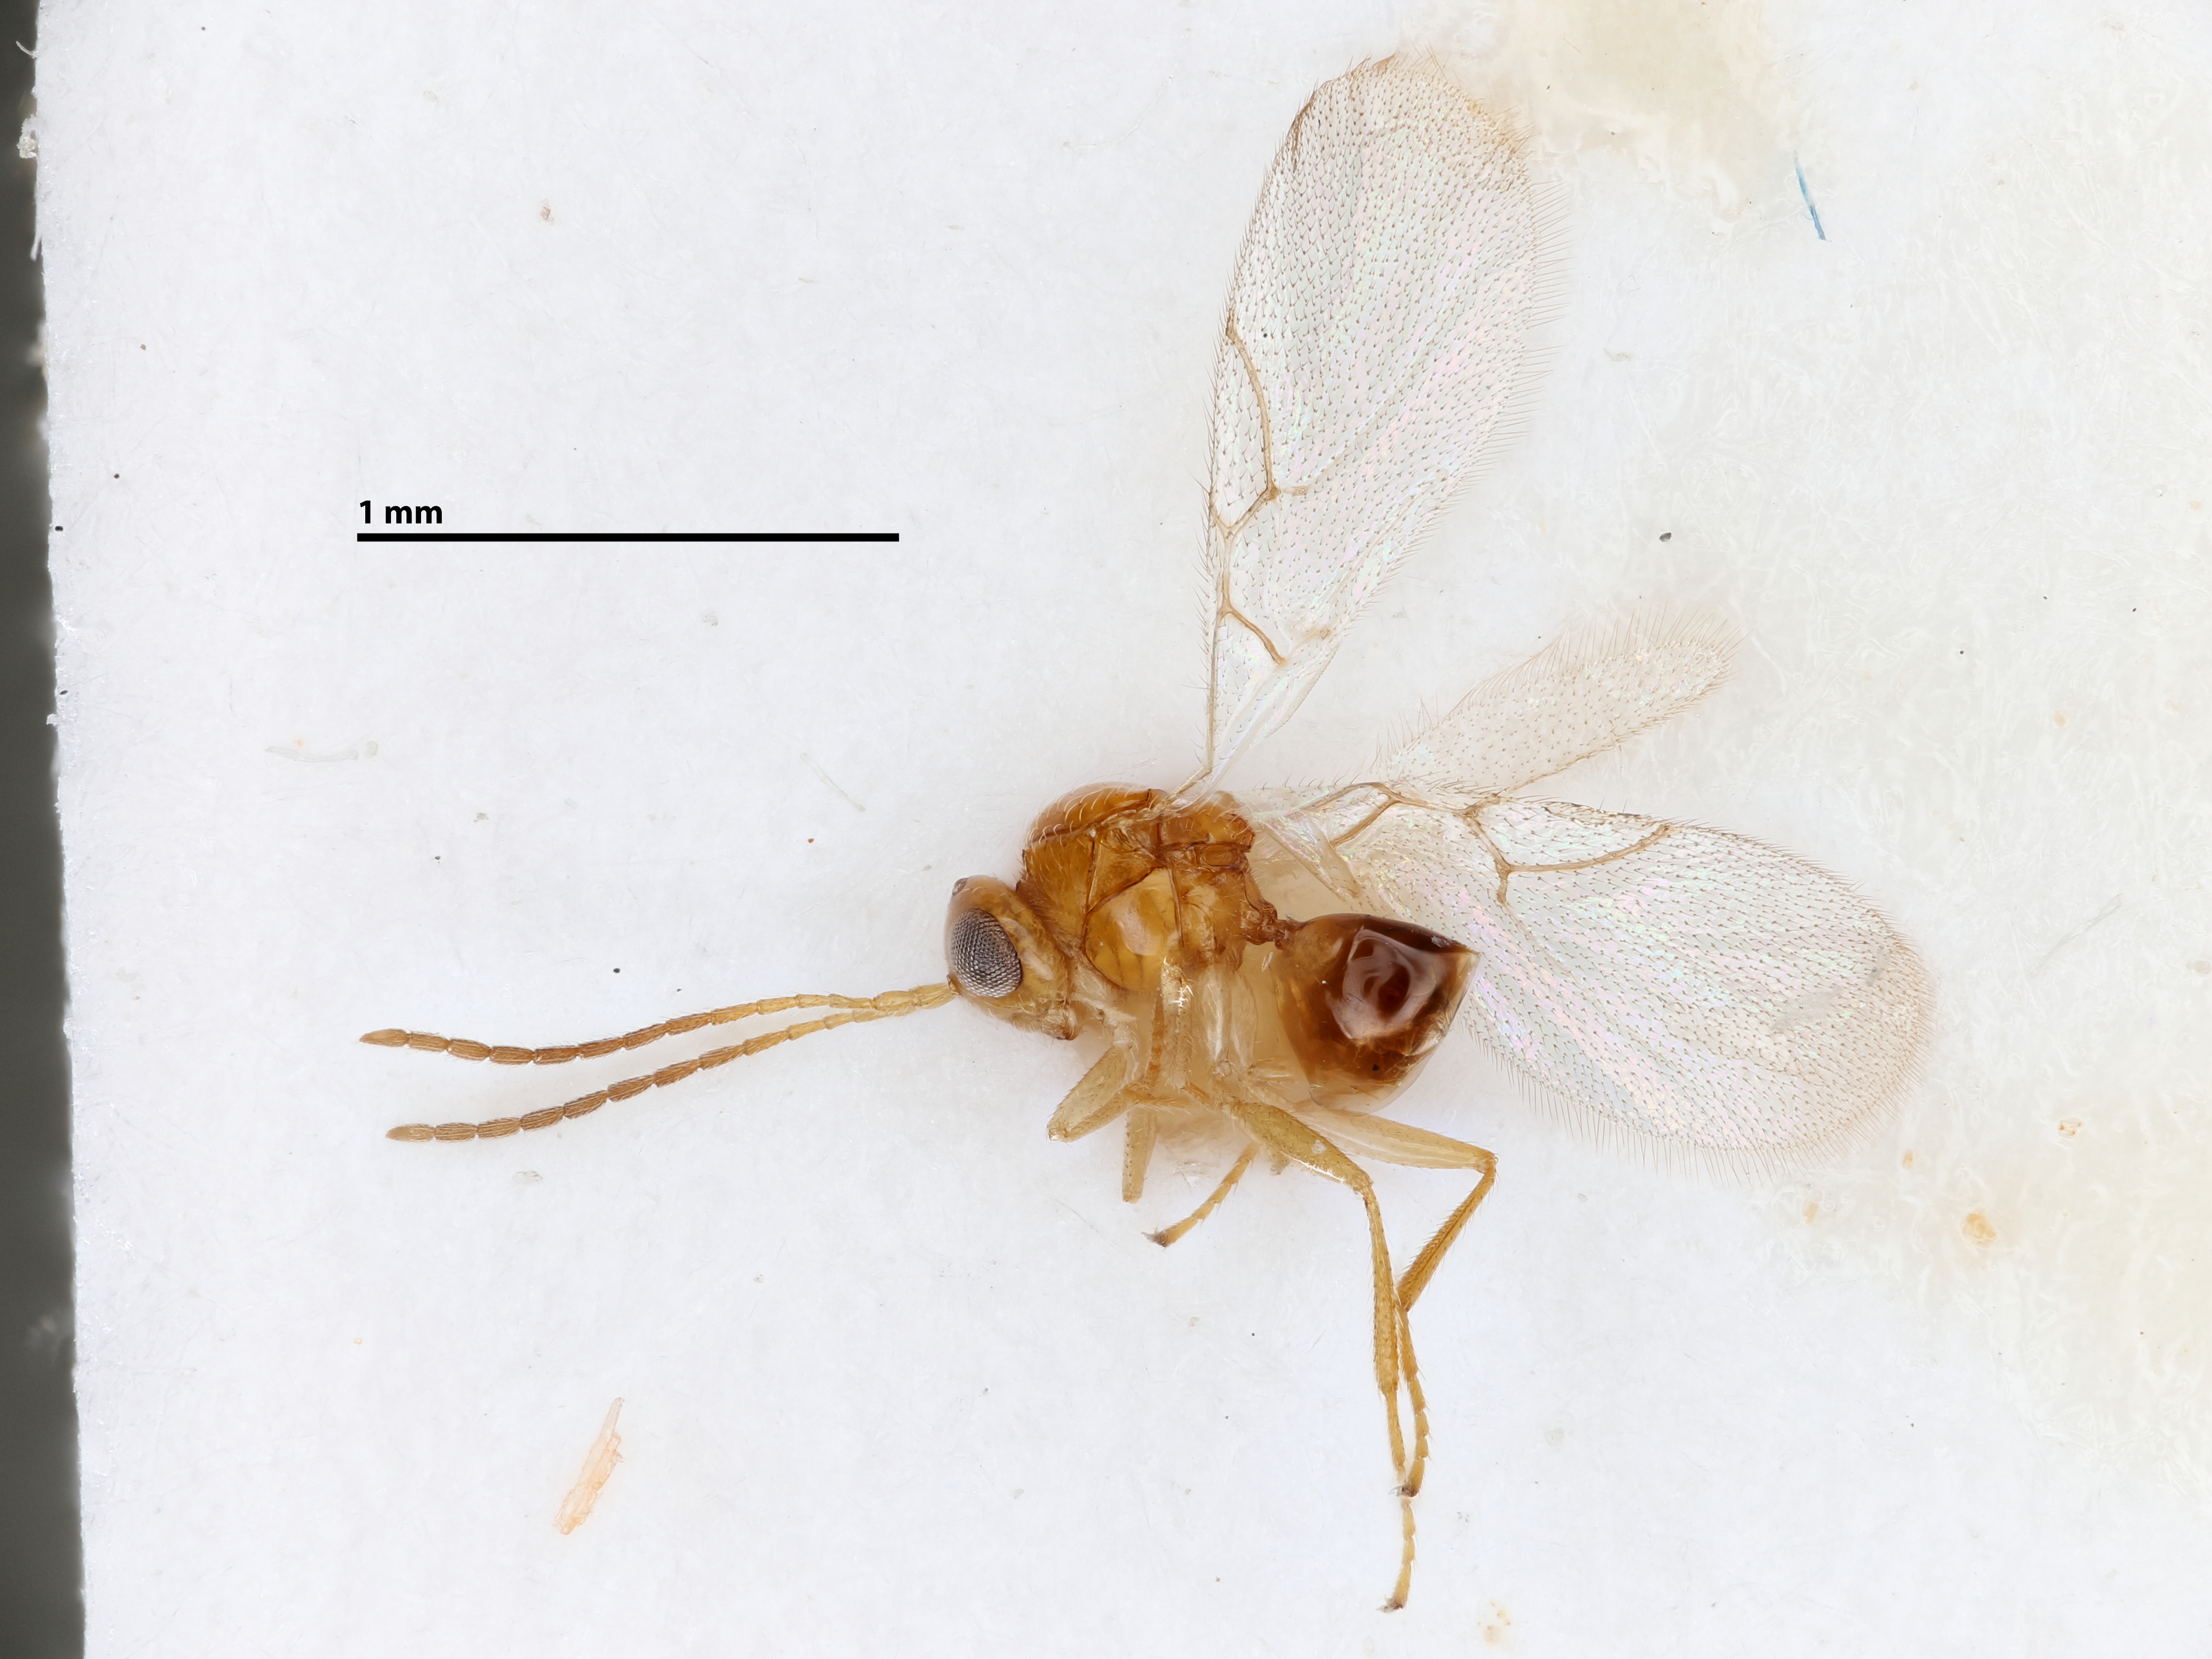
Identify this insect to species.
Alloxysta areeluckator
